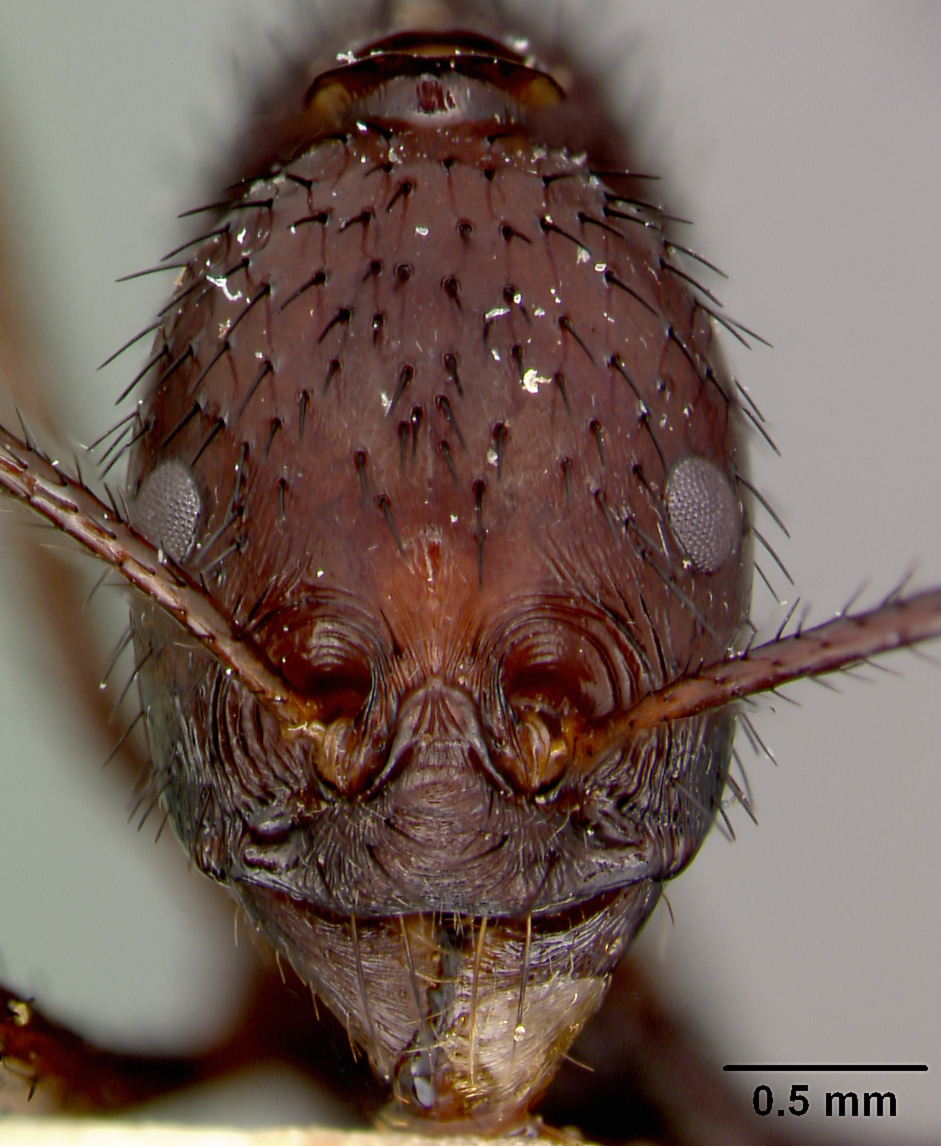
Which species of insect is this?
Aphaenogaster lustrans
